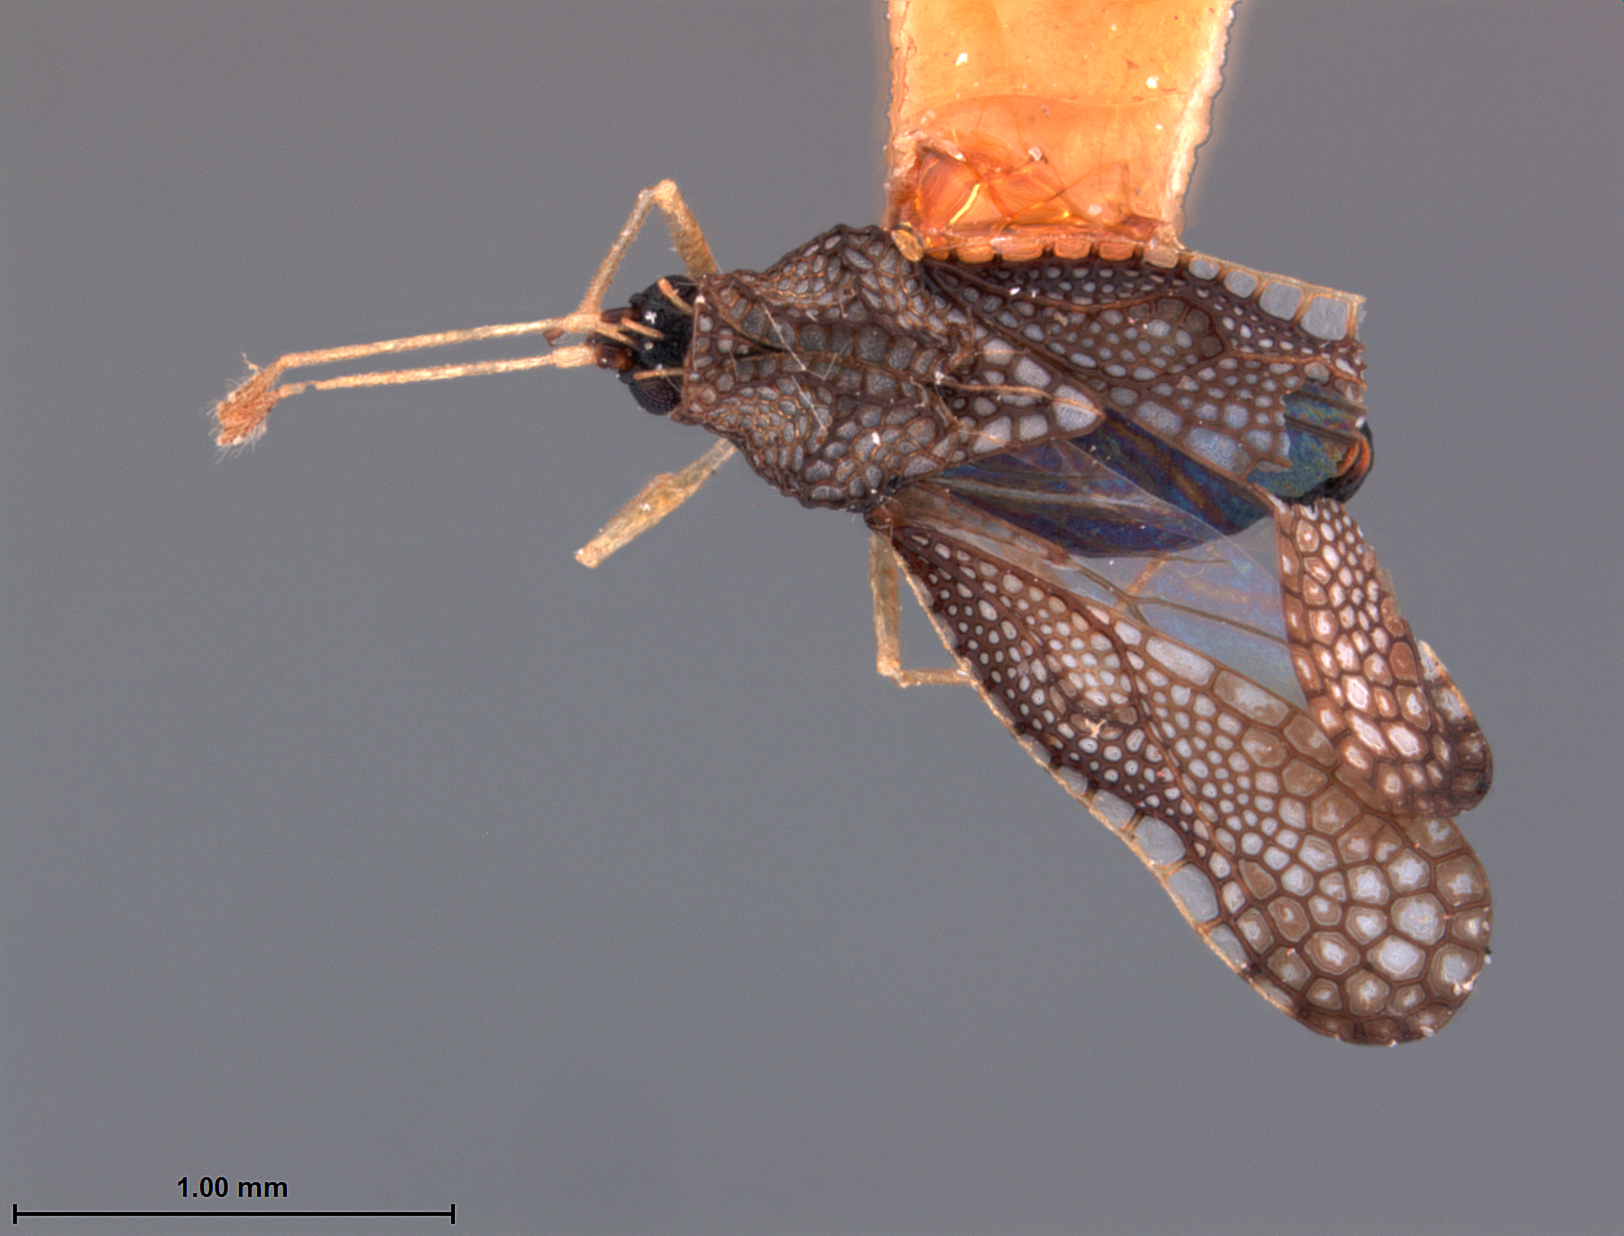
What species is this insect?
Monanthia uichancoi
